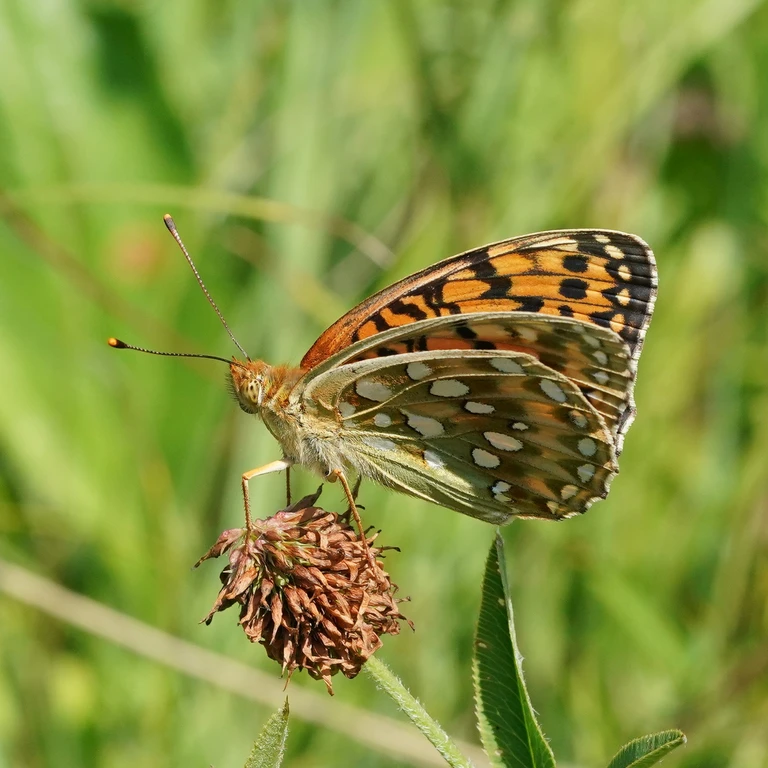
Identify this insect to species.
Speyeria aglaja
